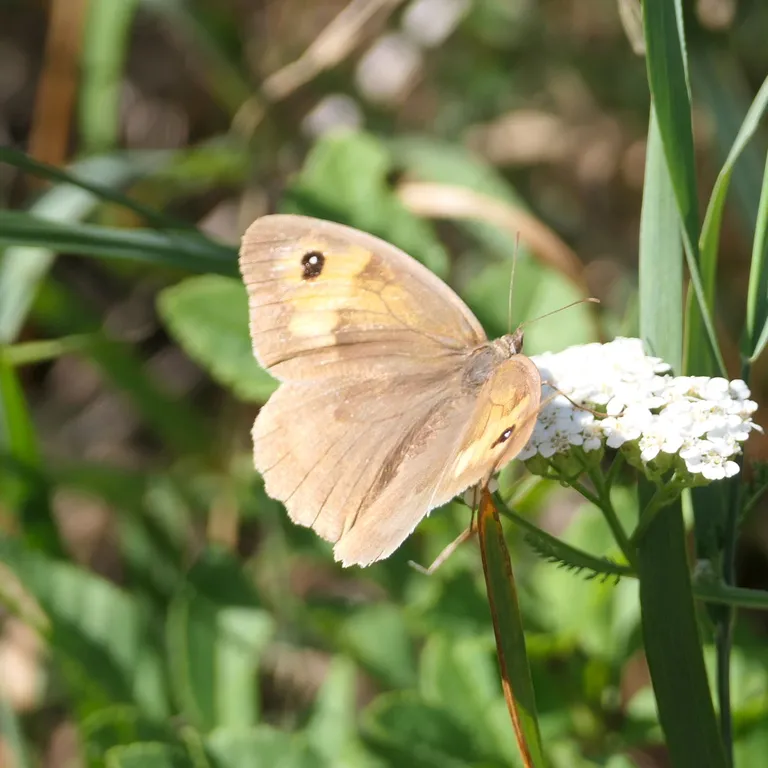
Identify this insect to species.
Maniola jurtina
